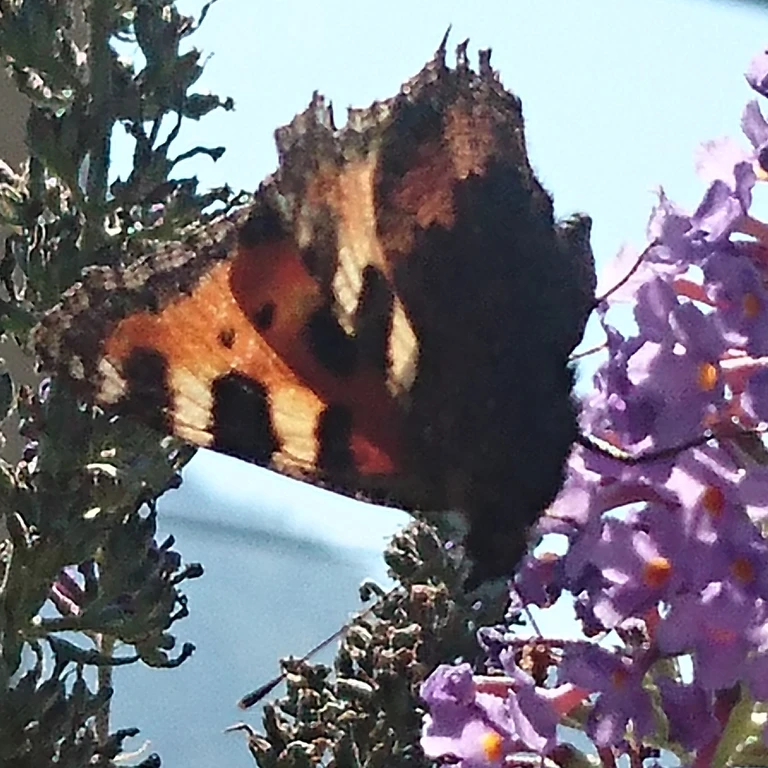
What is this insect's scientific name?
Aglais urticae
